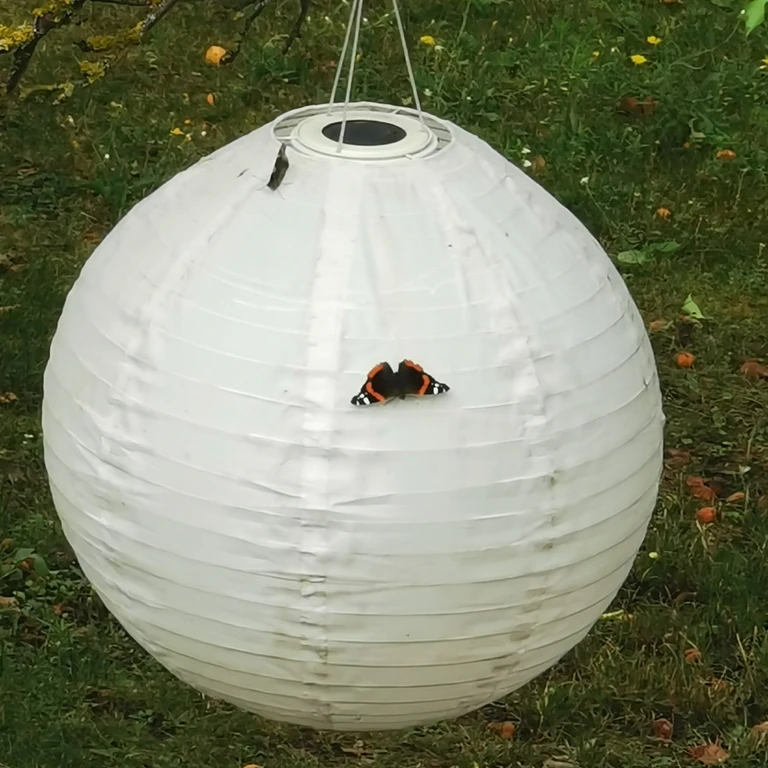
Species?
Vanessa atalanta
